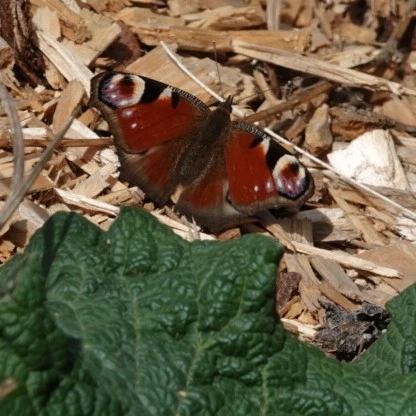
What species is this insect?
Aglais io
